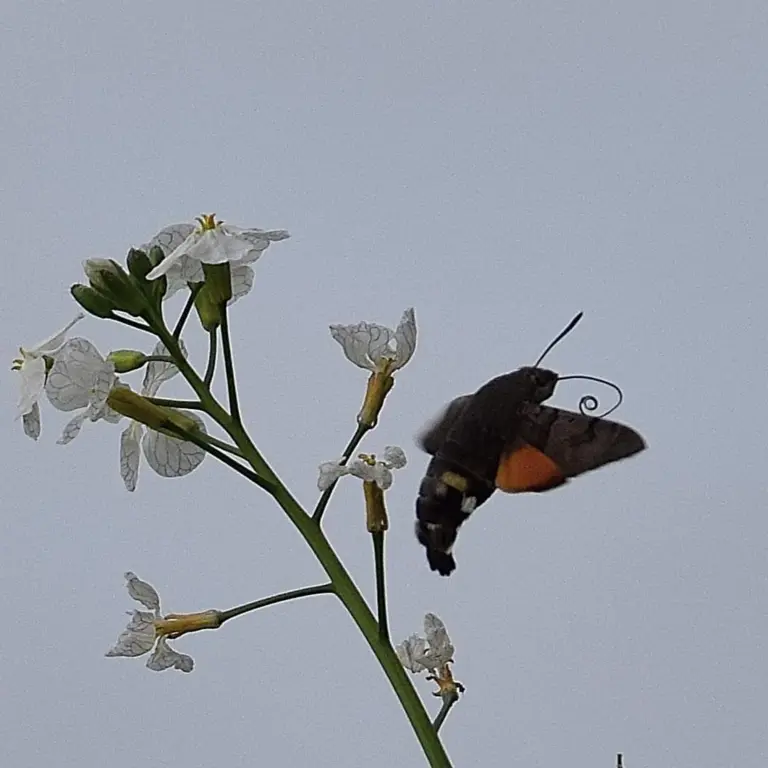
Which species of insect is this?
Macroglossum stellatarum
